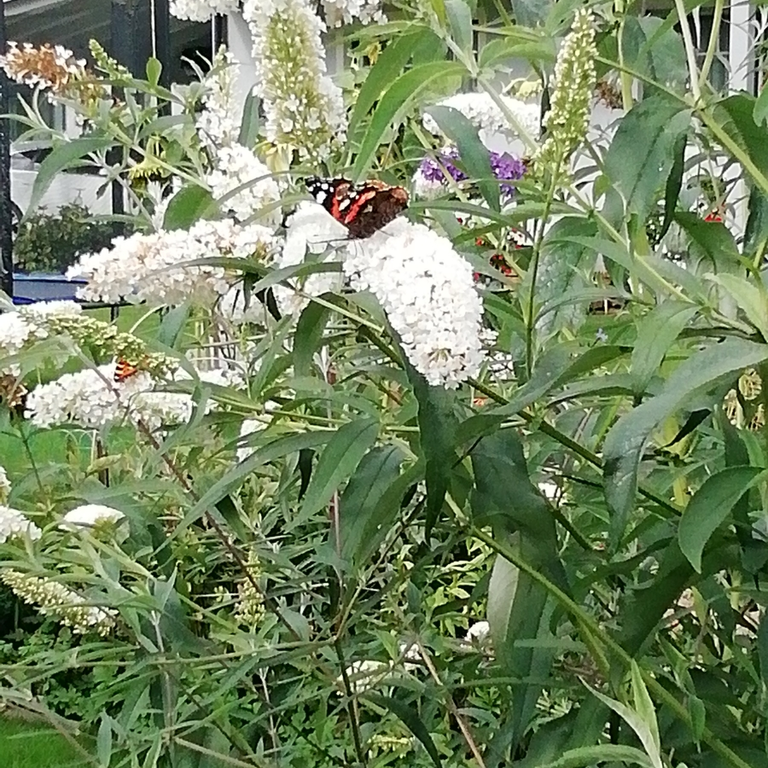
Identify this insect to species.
Vanessa atalanta
